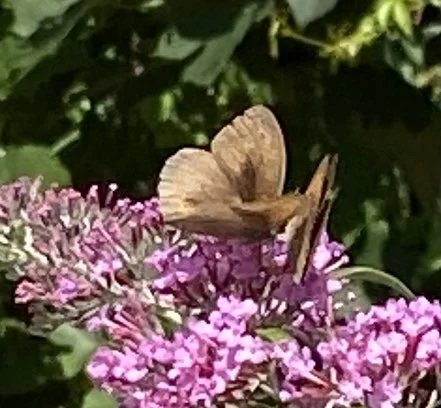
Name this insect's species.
Maniola jurtina
